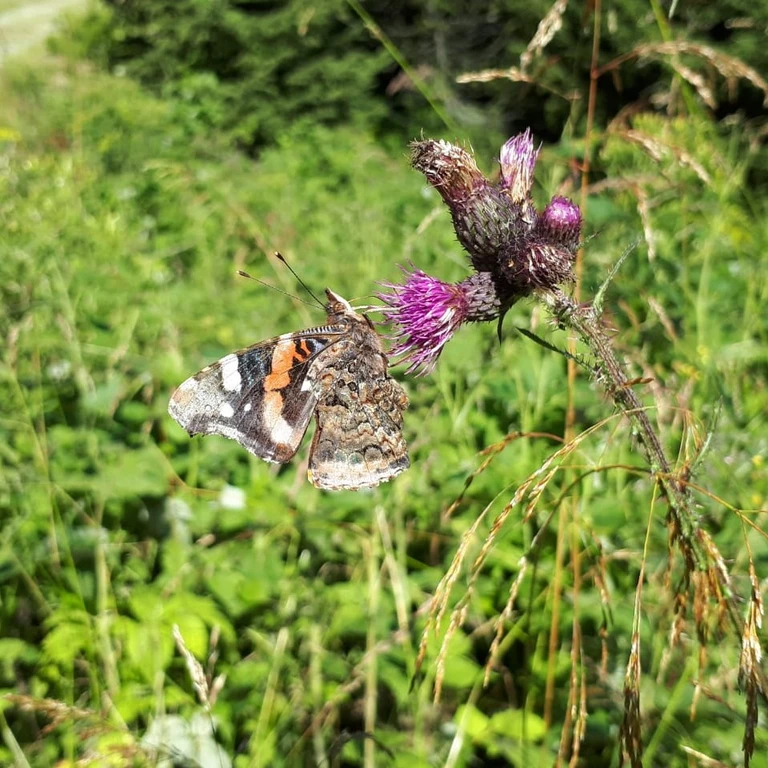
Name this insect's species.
Vanessa atalanta
